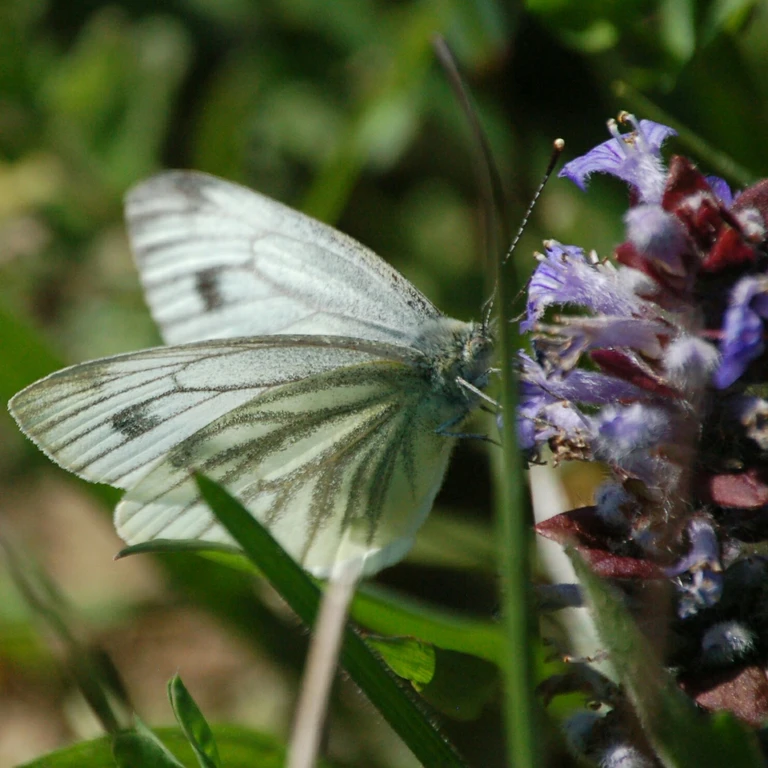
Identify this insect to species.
Pieris napi
